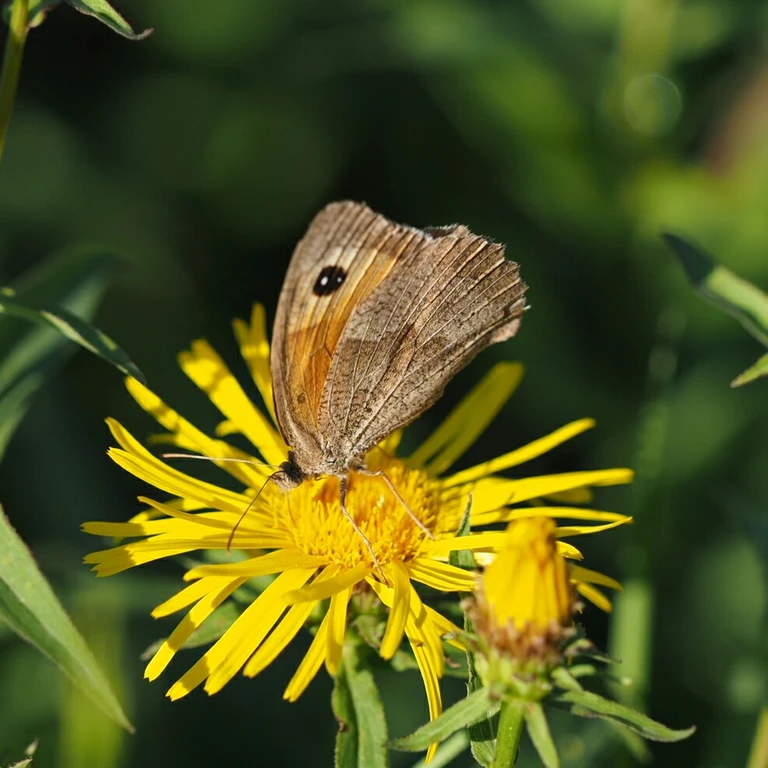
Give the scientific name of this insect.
Maniola jurtina
